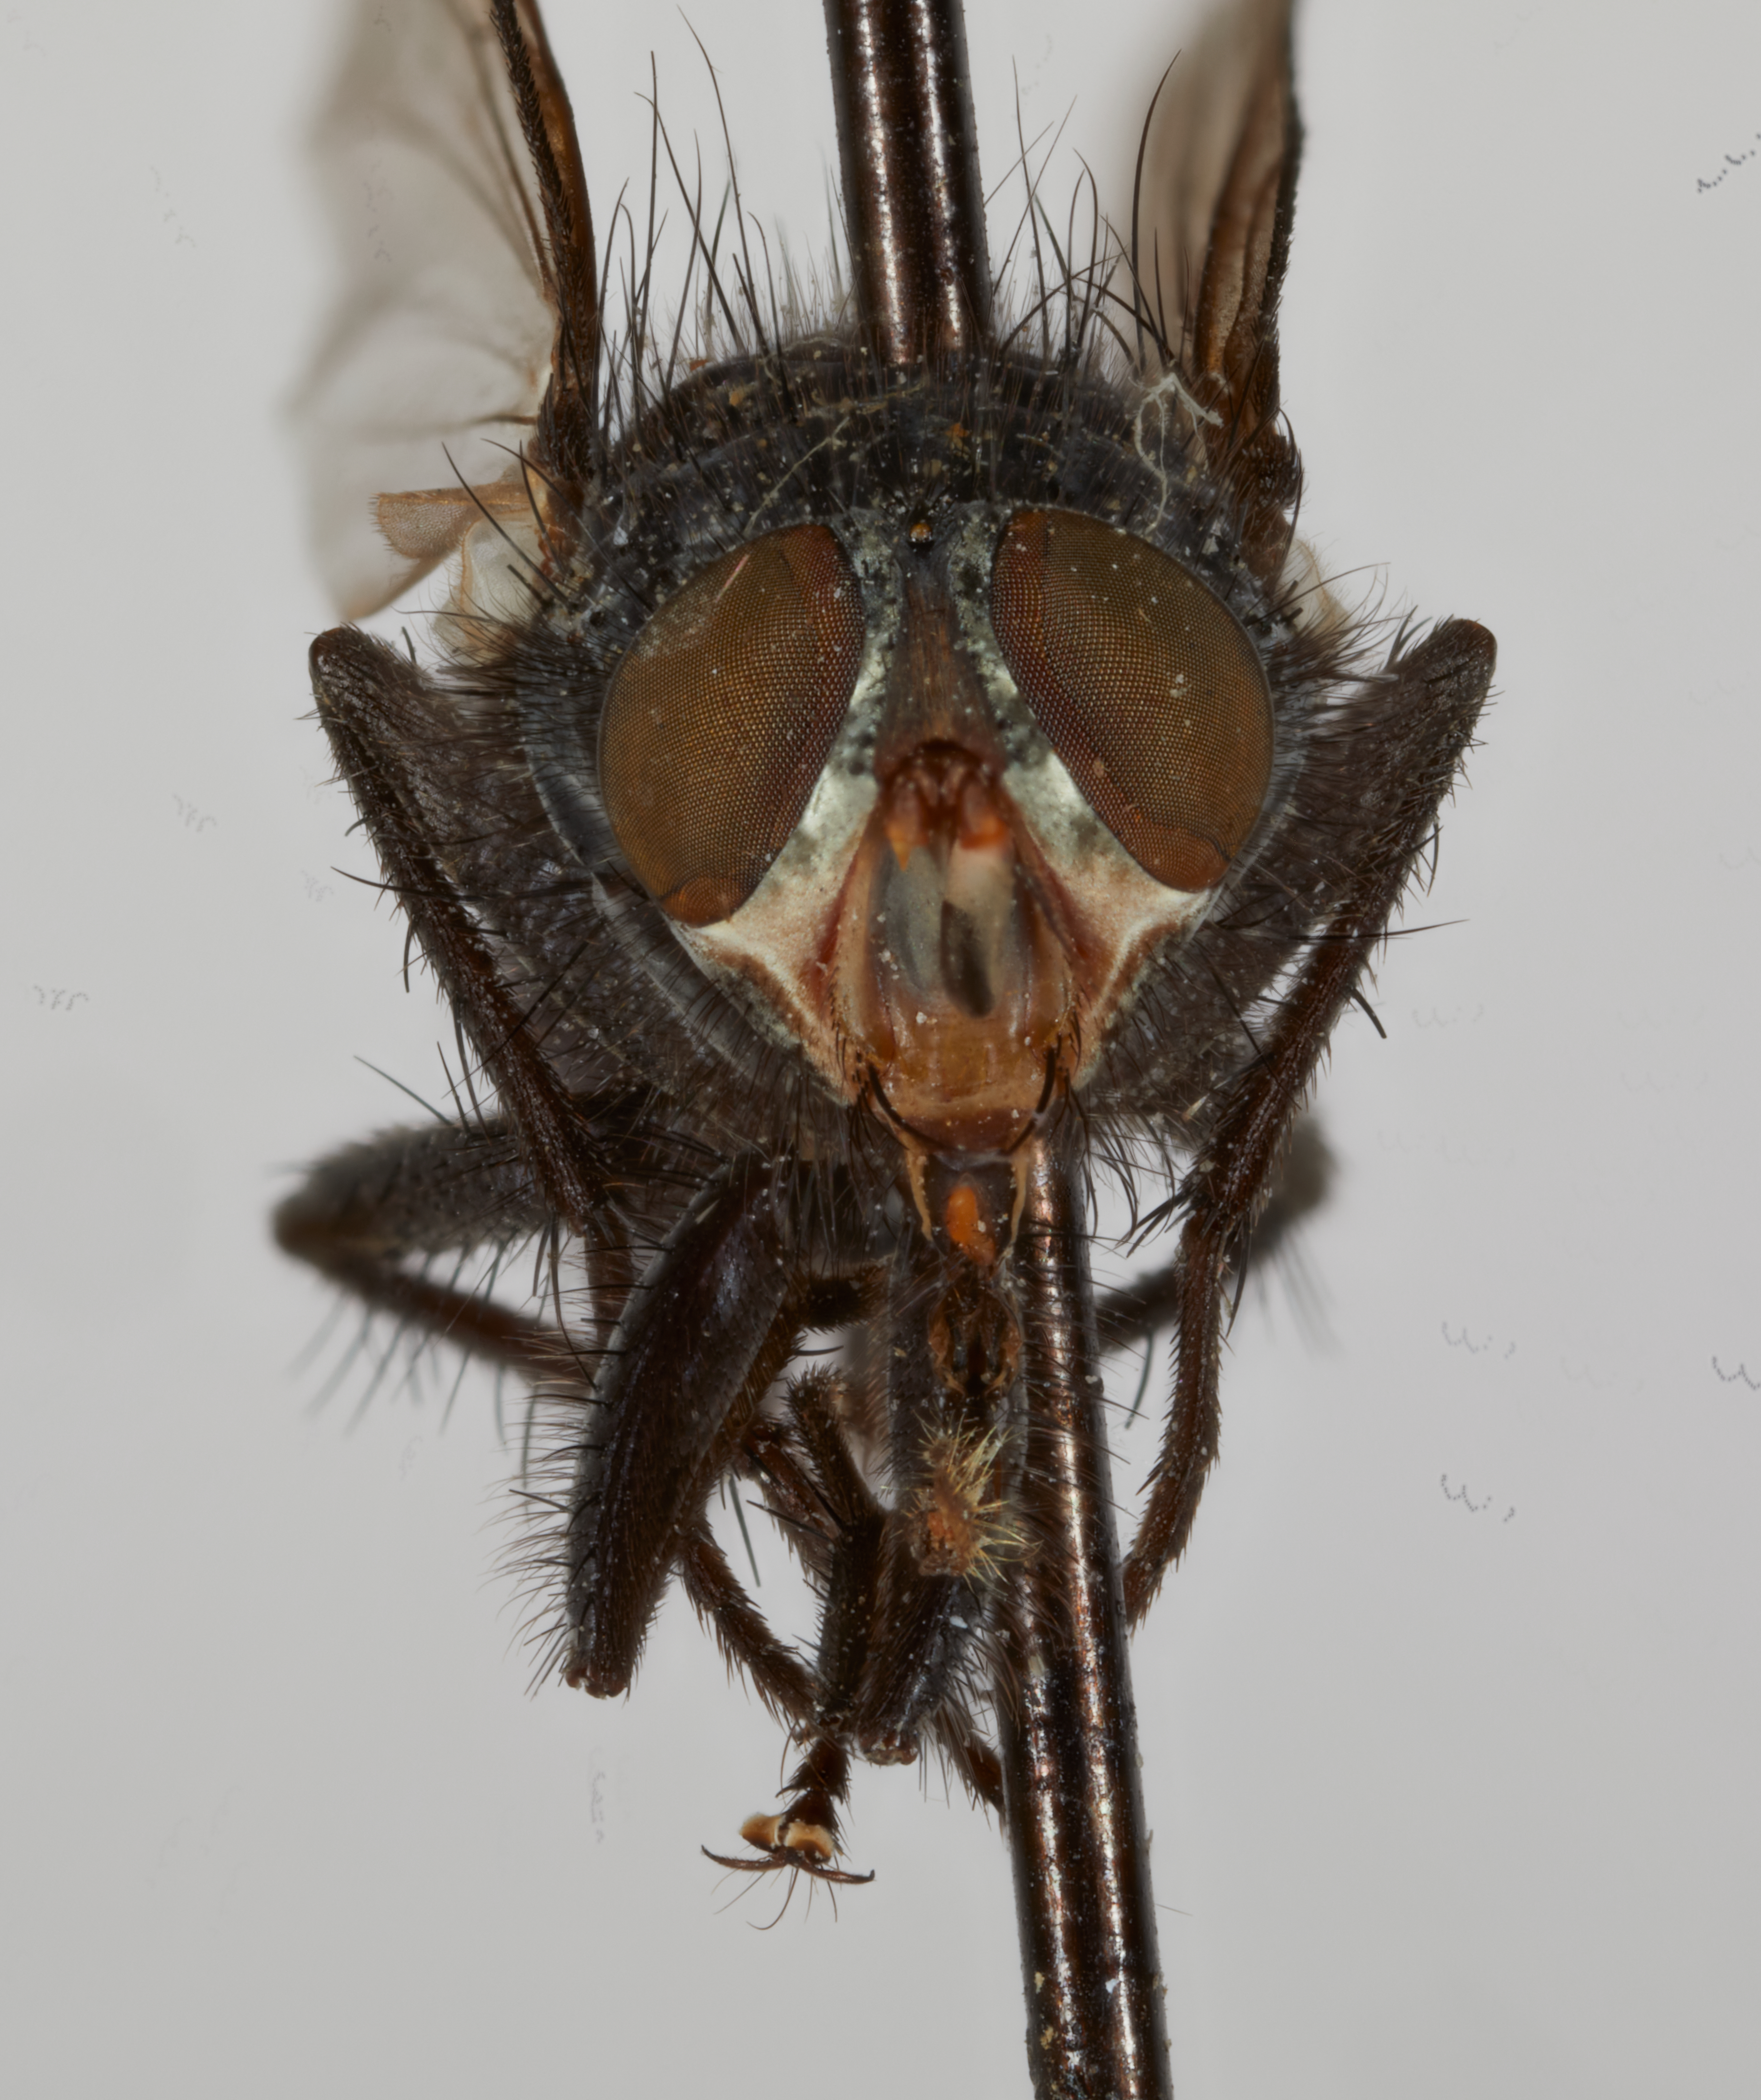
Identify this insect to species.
Acronesia anana
